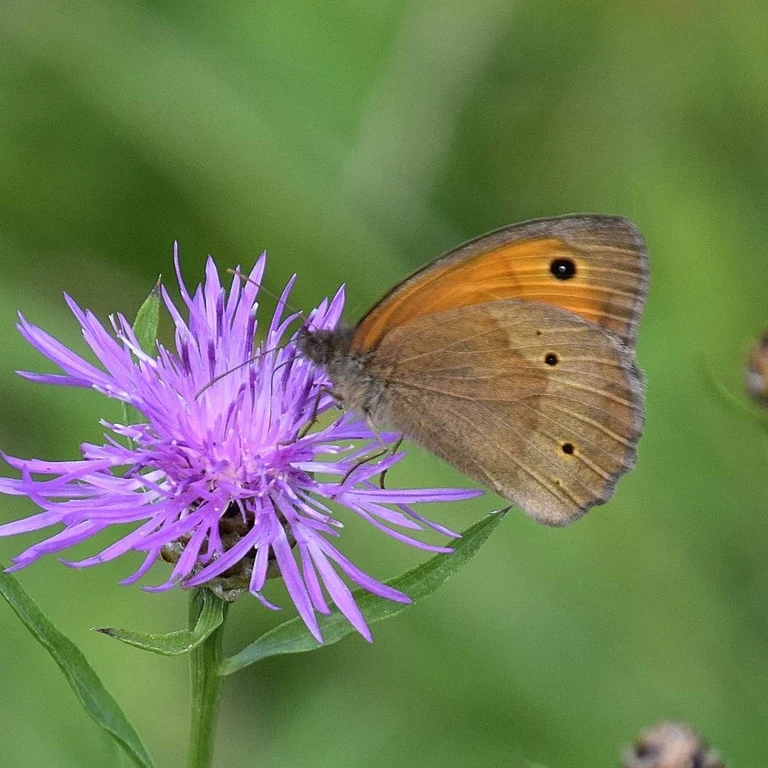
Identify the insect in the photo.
Maniola jurtina
